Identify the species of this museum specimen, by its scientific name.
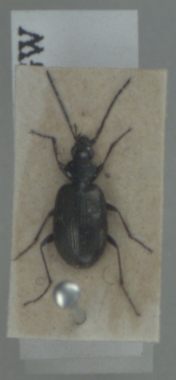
Agonum micans
